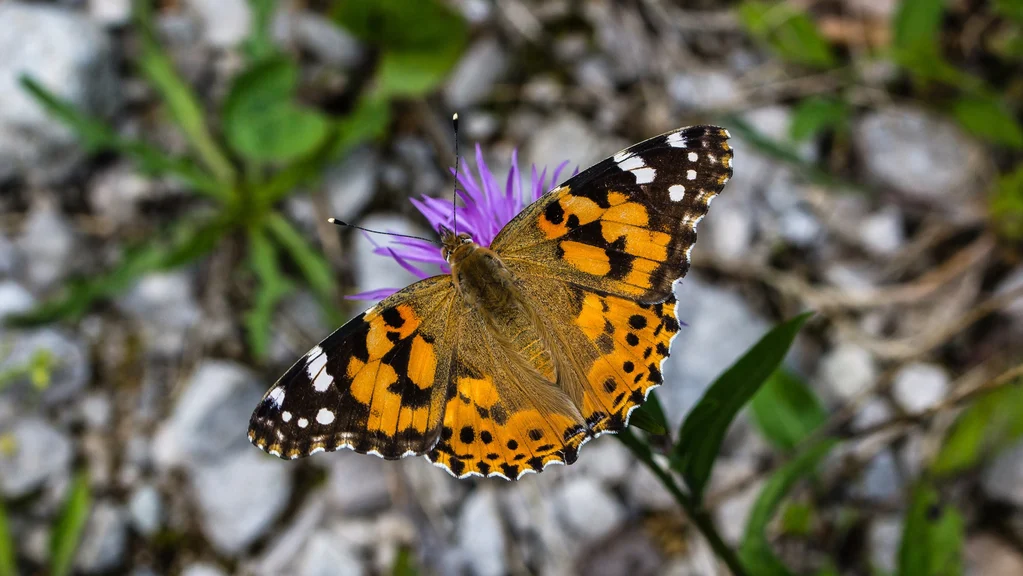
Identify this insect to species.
Vanessa cardui
